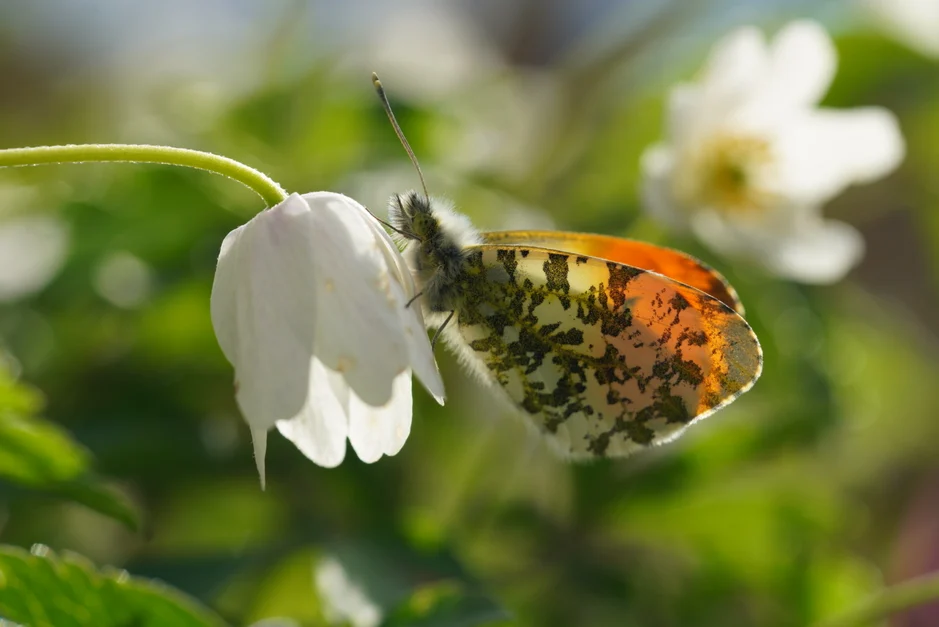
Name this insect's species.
Anthocharis cardamines
